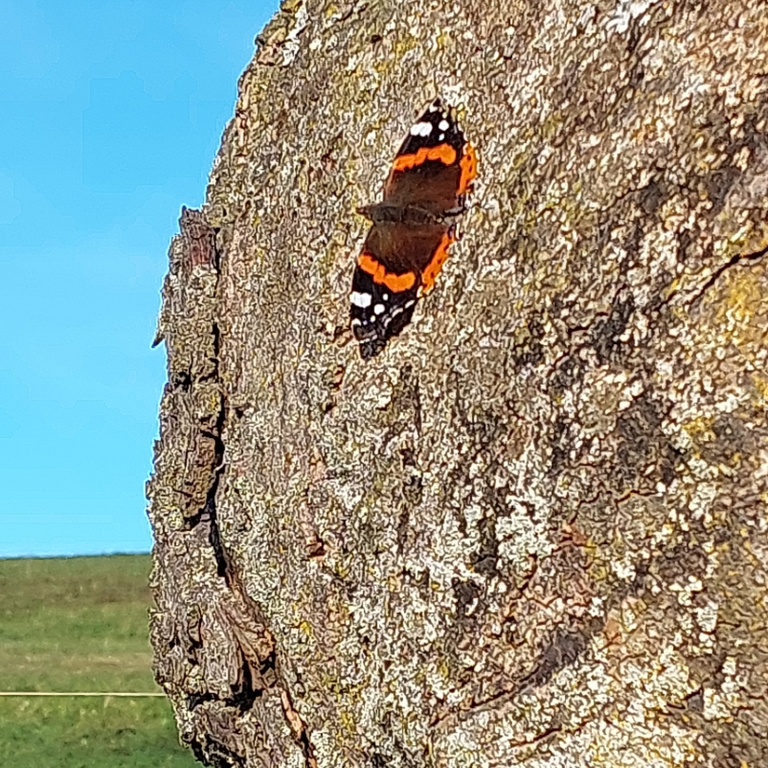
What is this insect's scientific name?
Vanessa atalanta
